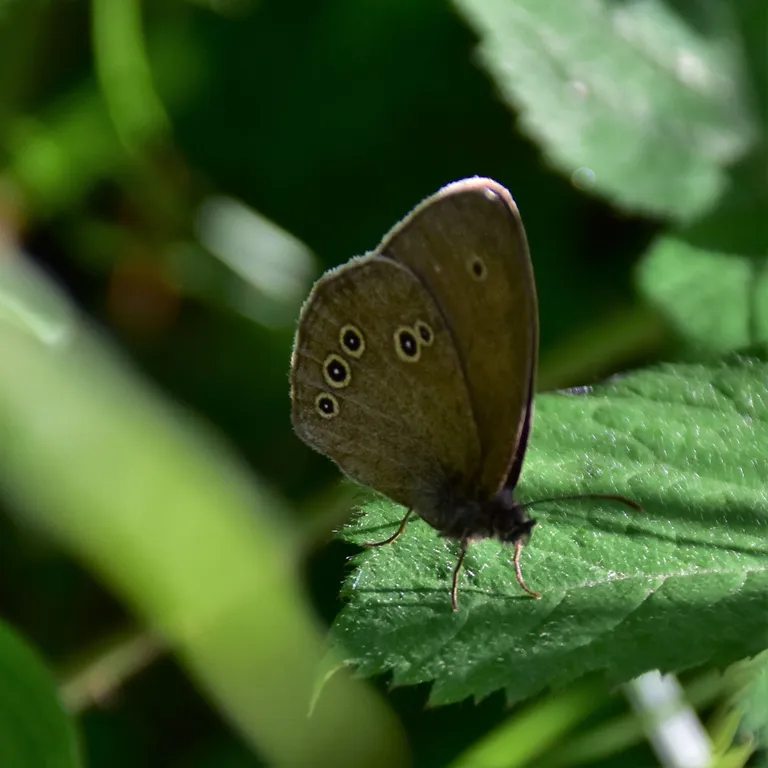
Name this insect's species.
Aphantopus hyperantus
